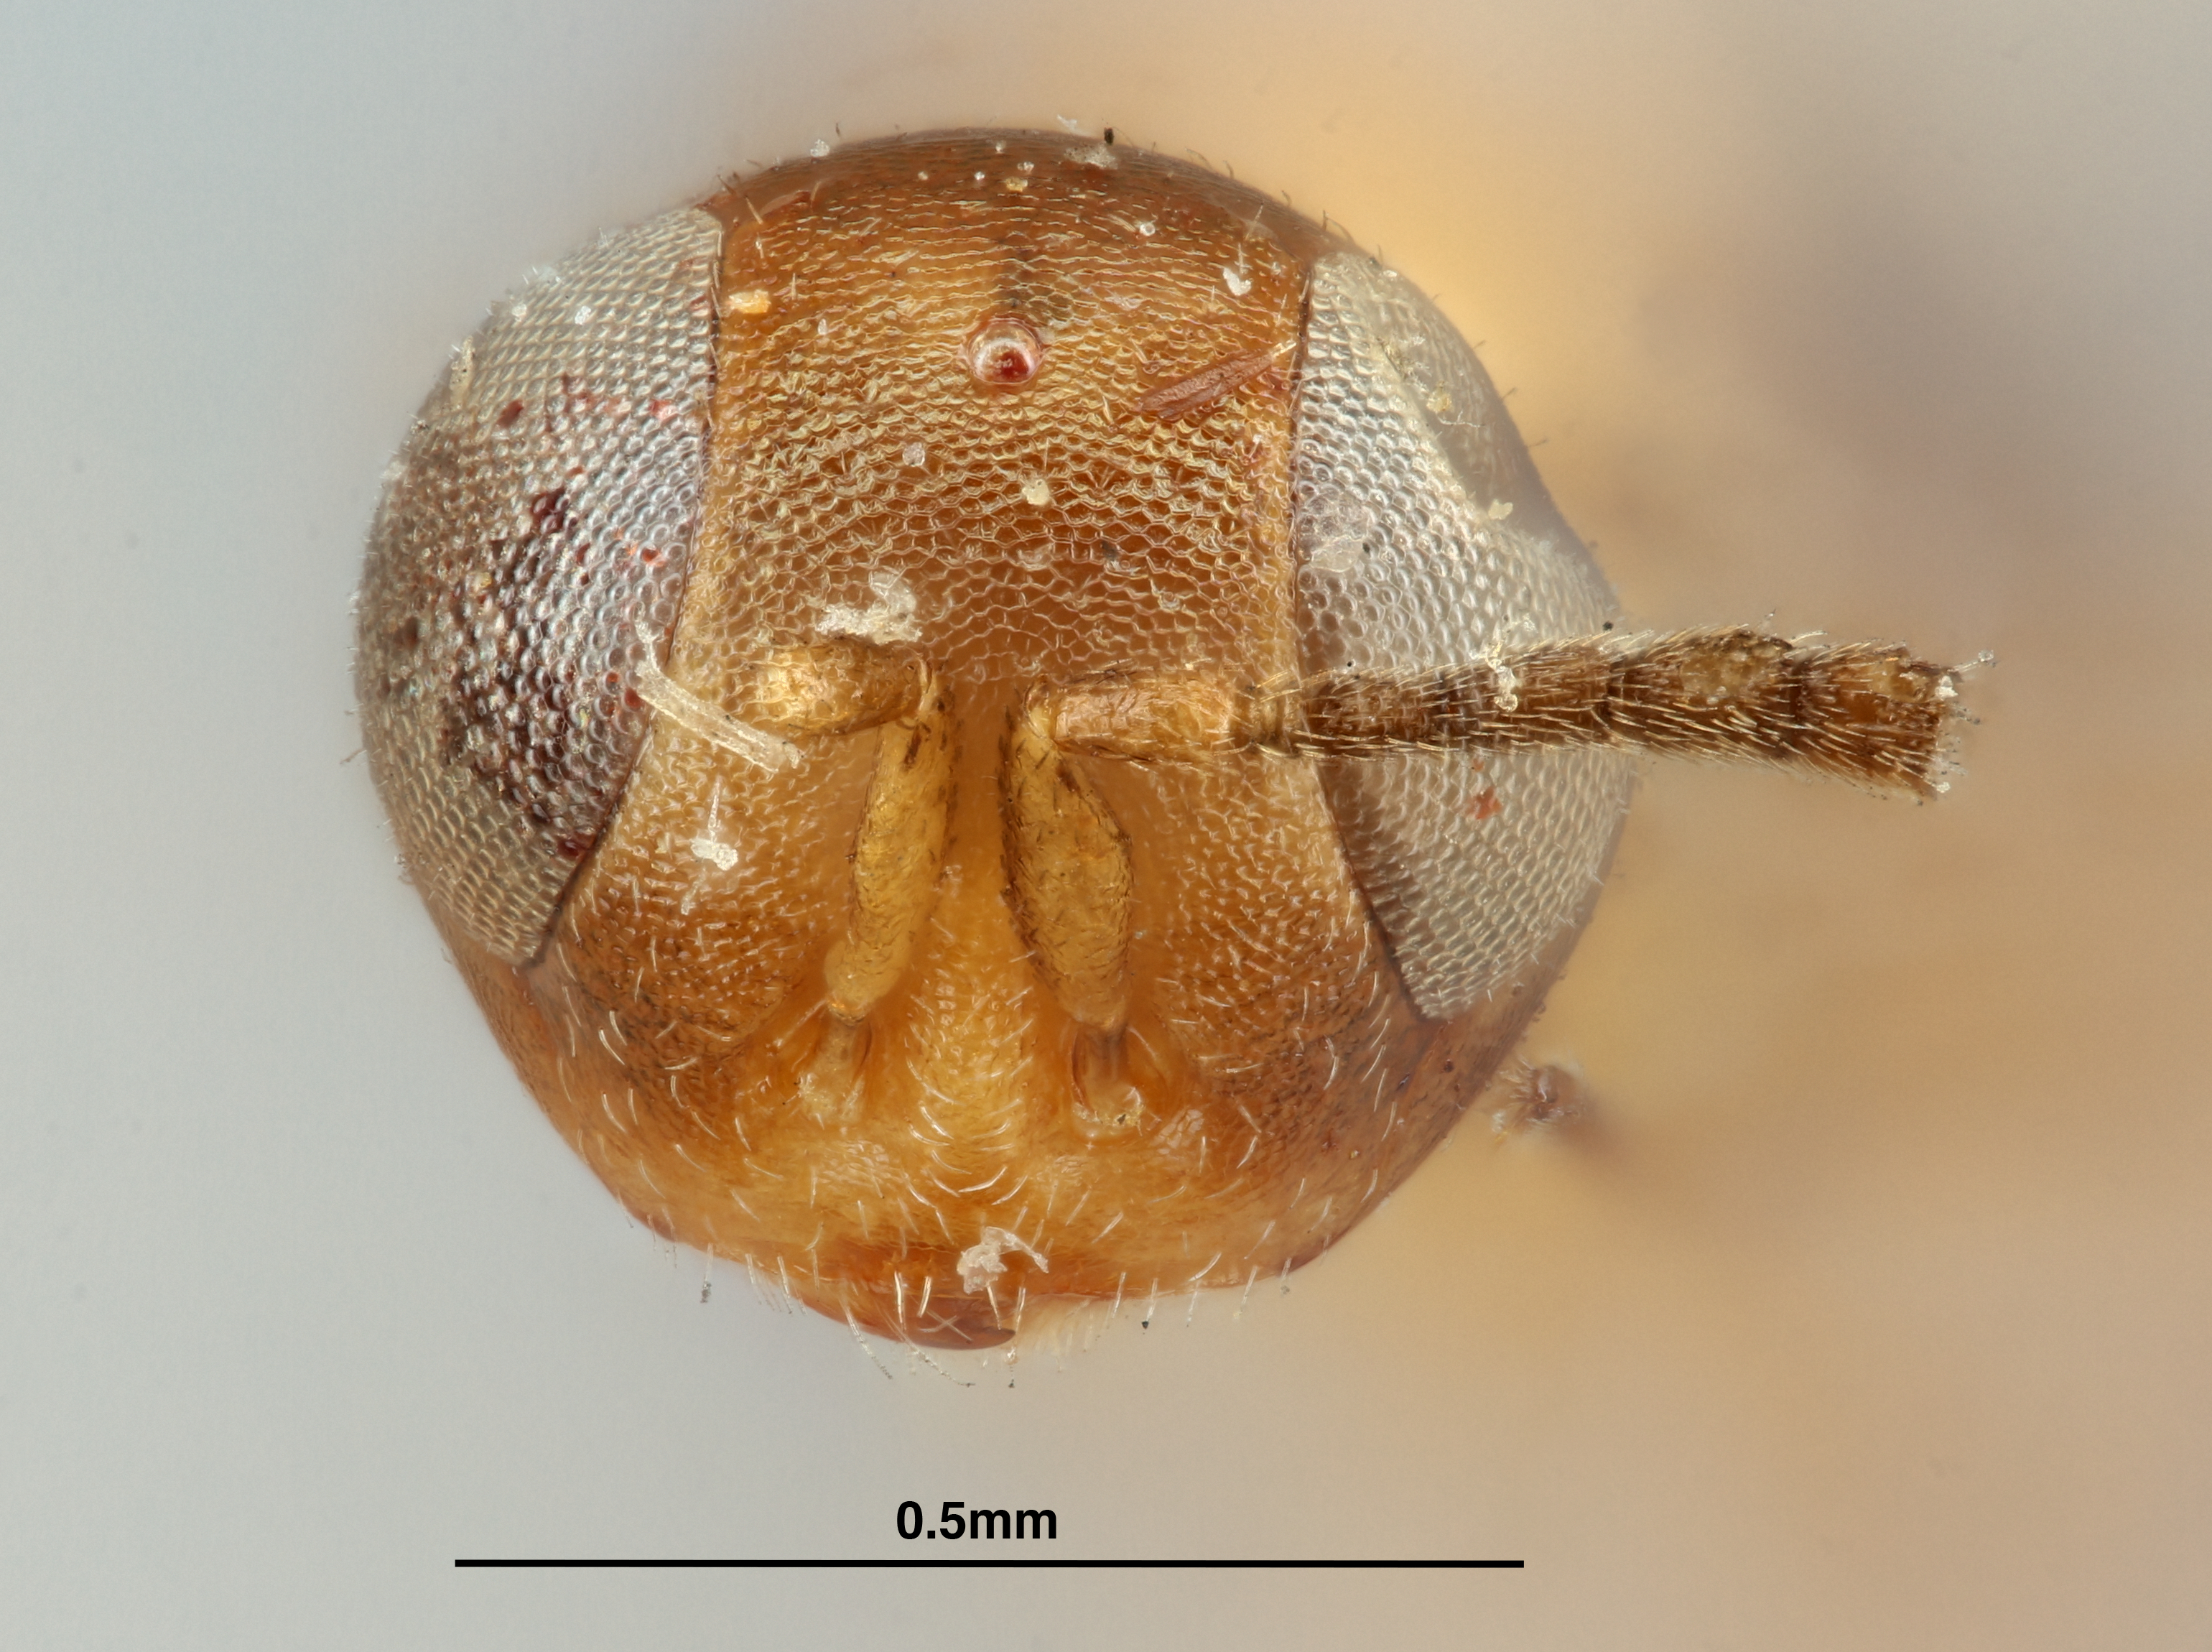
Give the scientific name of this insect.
Homalotylus bifasciatus
